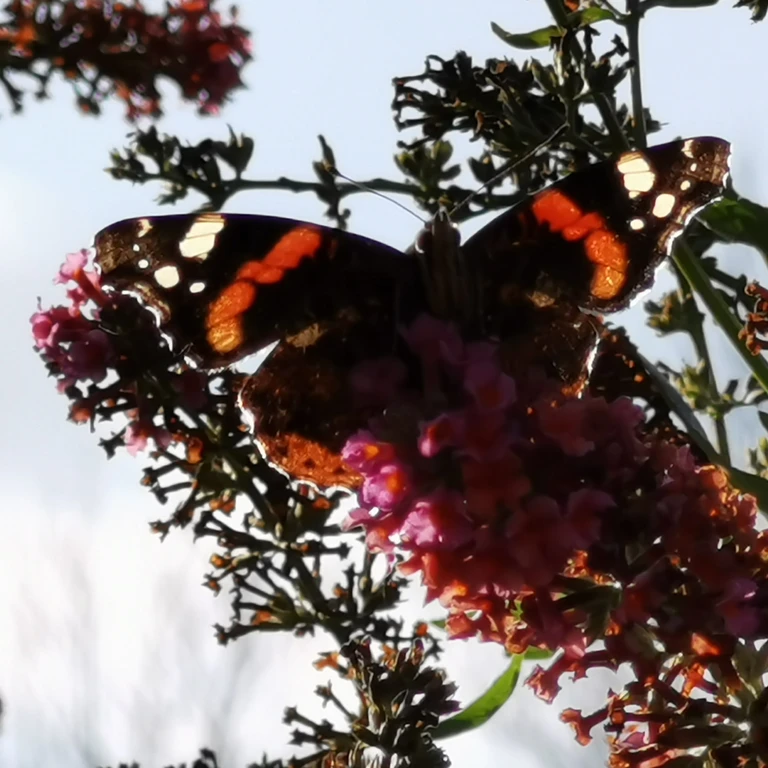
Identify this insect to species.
Vanessa atalanta
